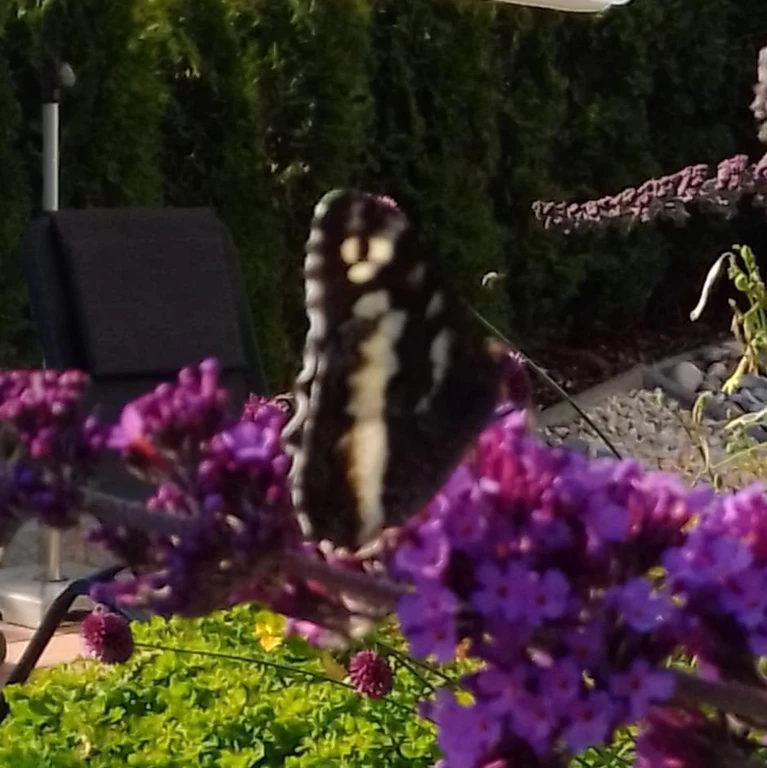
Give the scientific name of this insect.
Brintesia circe
